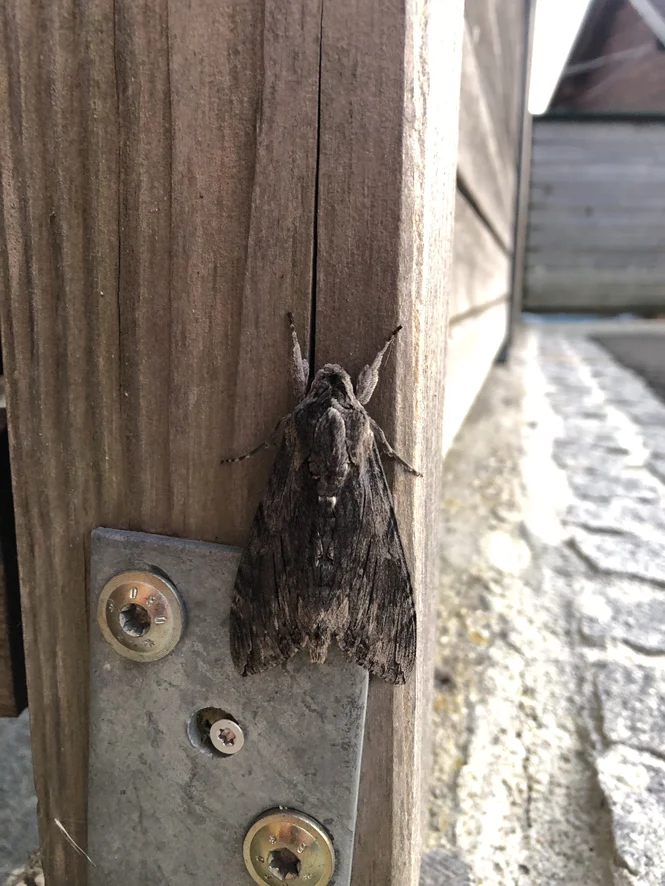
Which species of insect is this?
Agrius convolvuli
